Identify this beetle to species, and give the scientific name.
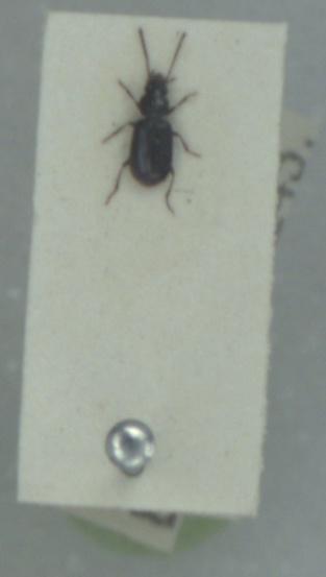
Acupalpus exiguus
